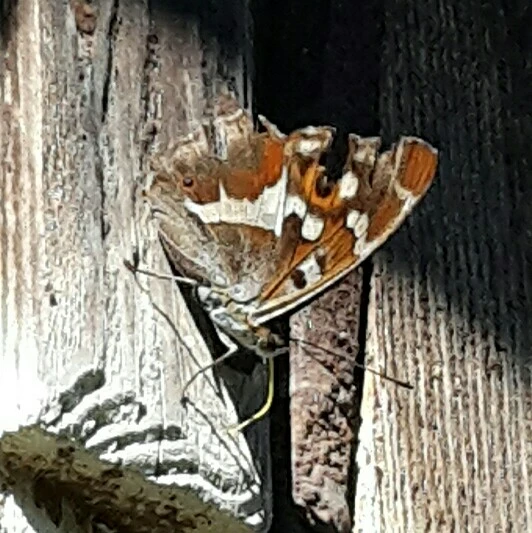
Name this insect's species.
Apatura iris
